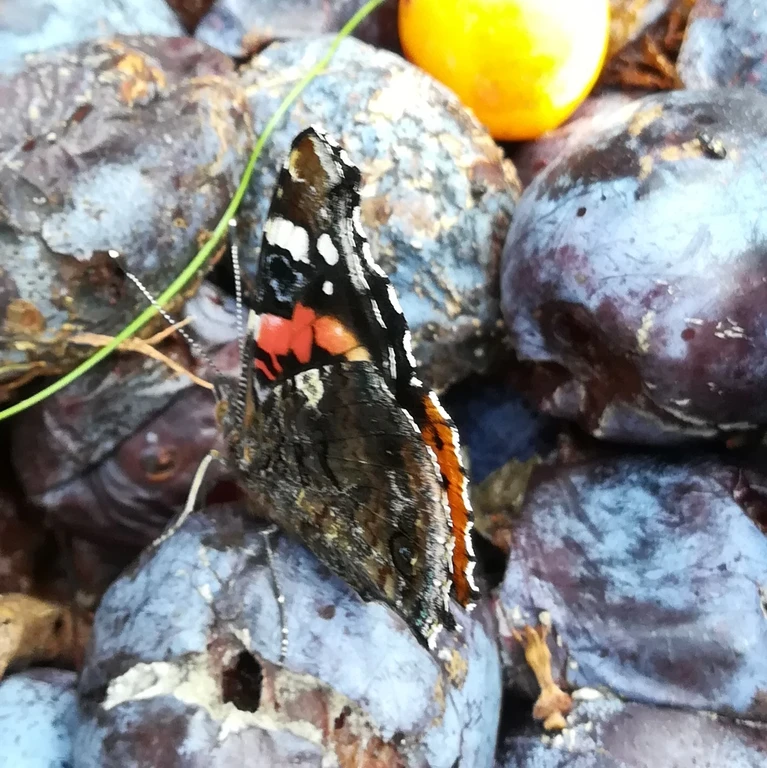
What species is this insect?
Vanessa atalanta
